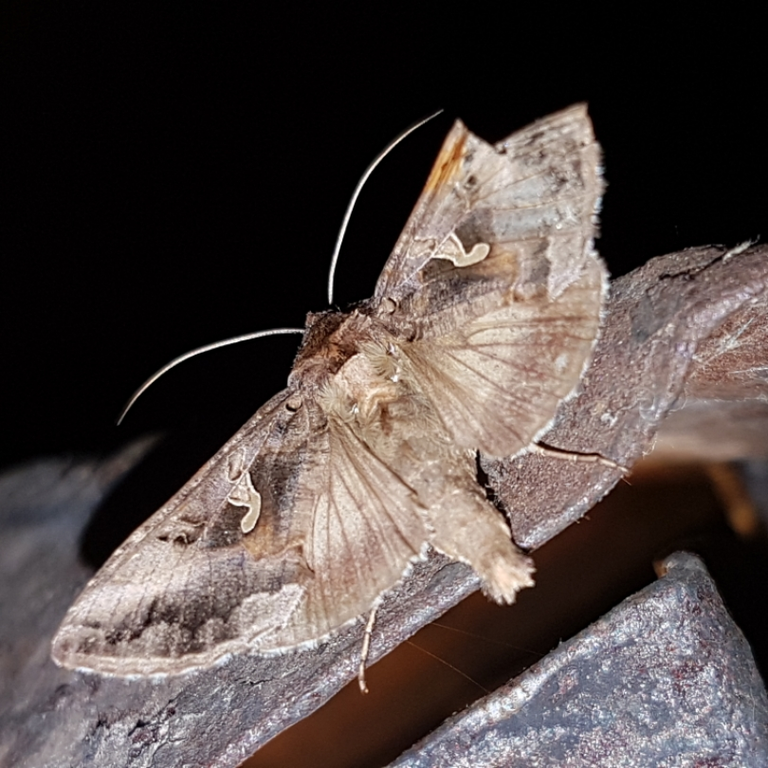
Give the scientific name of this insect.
Autographa gamma
